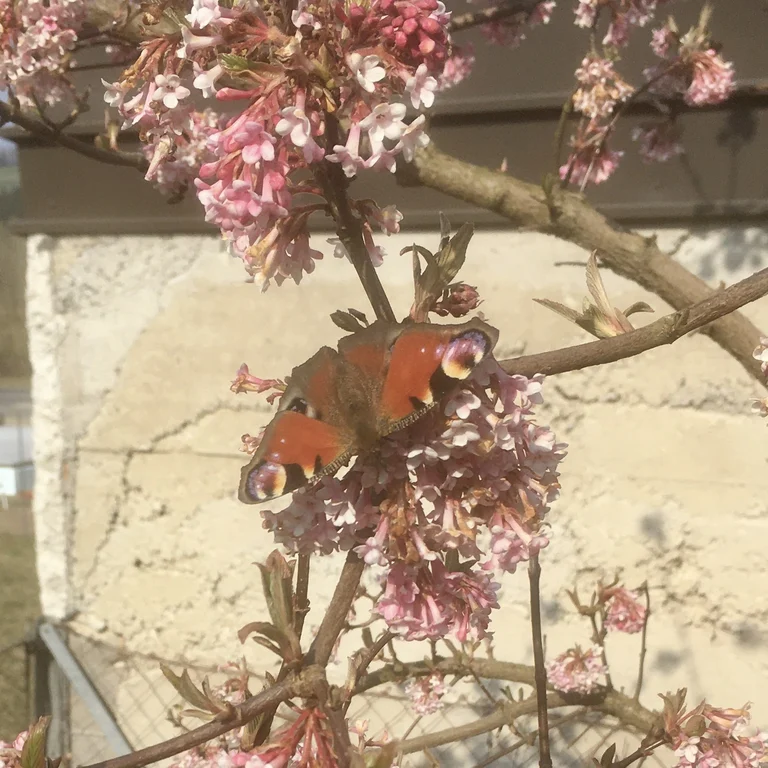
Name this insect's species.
Aglais io
